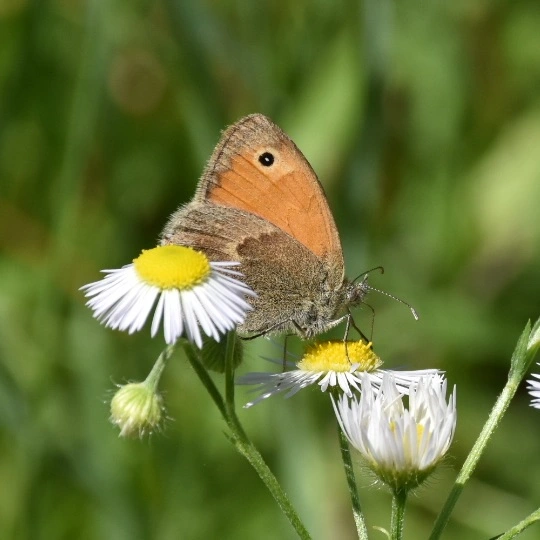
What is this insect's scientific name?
Coenonympha pamphilus
